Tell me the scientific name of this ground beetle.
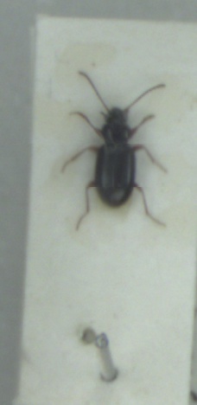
Bembidion clarkei
